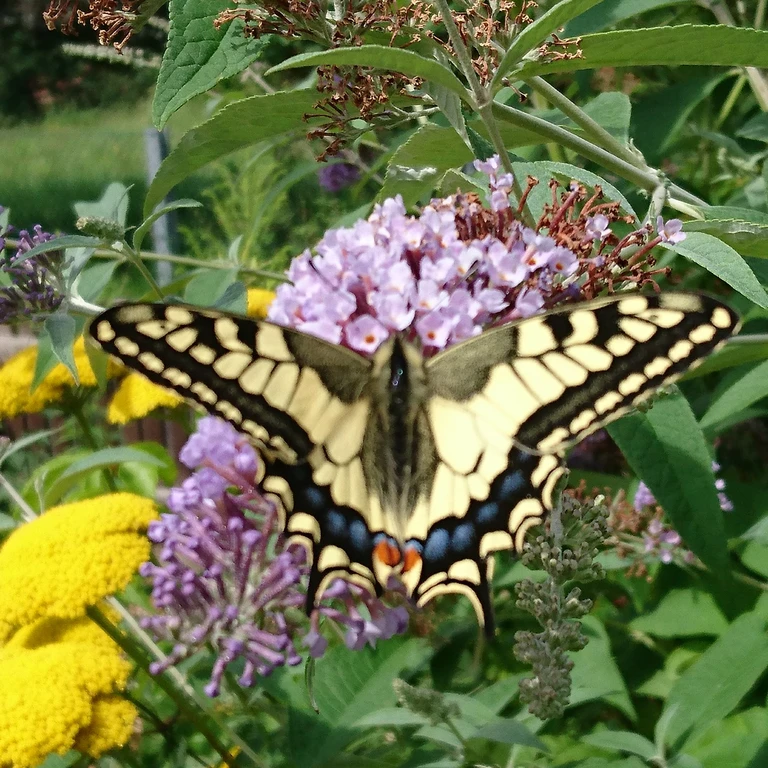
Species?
Papilio machaon
